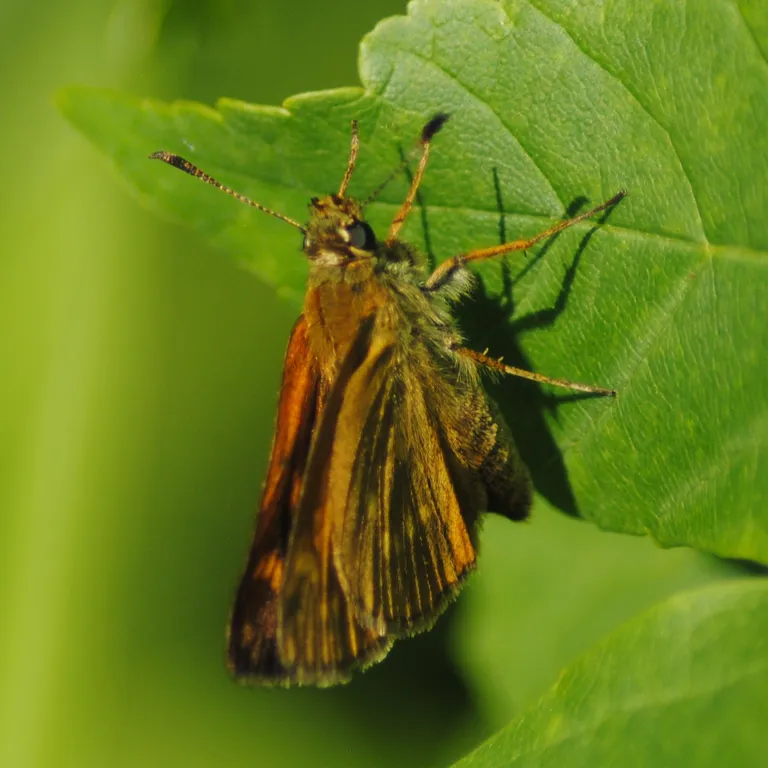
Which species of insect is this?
Ochlodes sylvanus (also Ochlodes venata)
